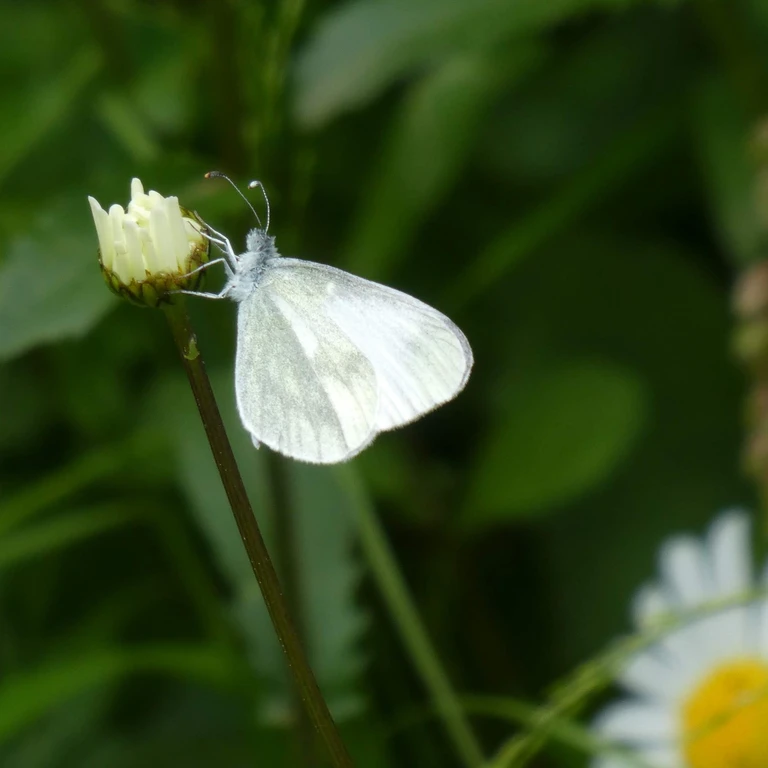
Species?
Leptidea sinapis/juvernica
